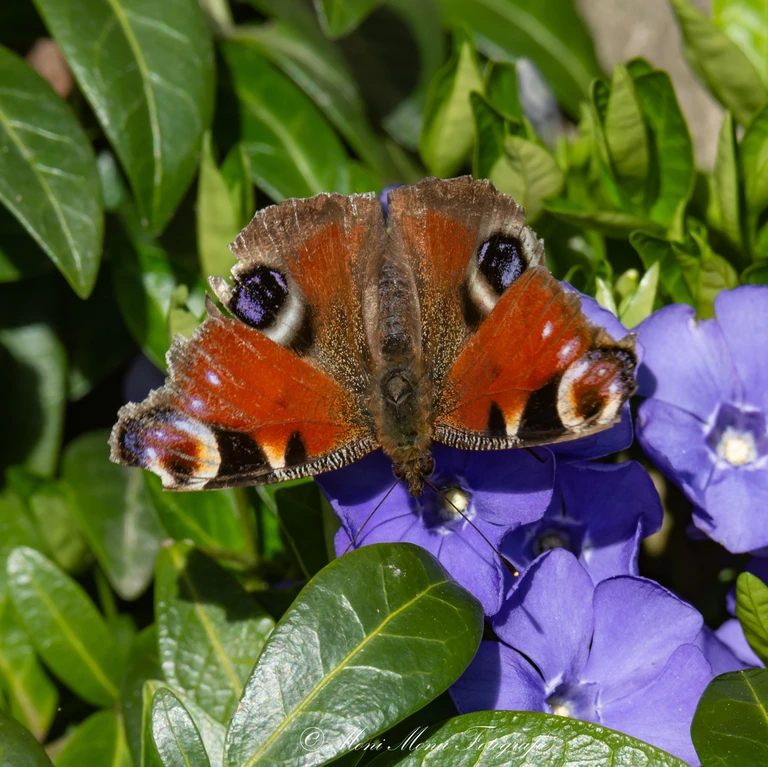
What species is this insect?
Aglais io
